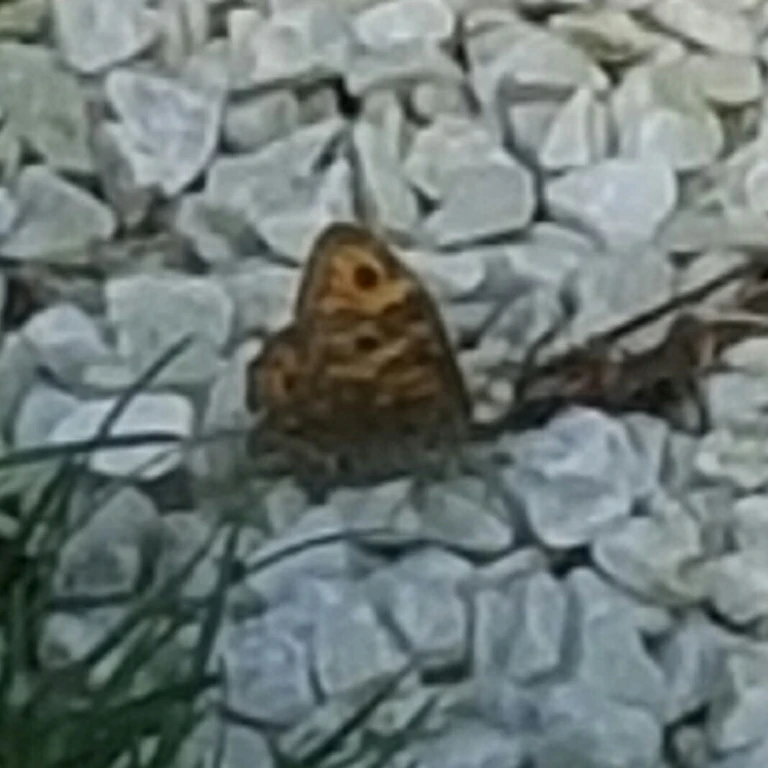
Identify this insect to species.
Lasiommata megera (also Pararge megera)
